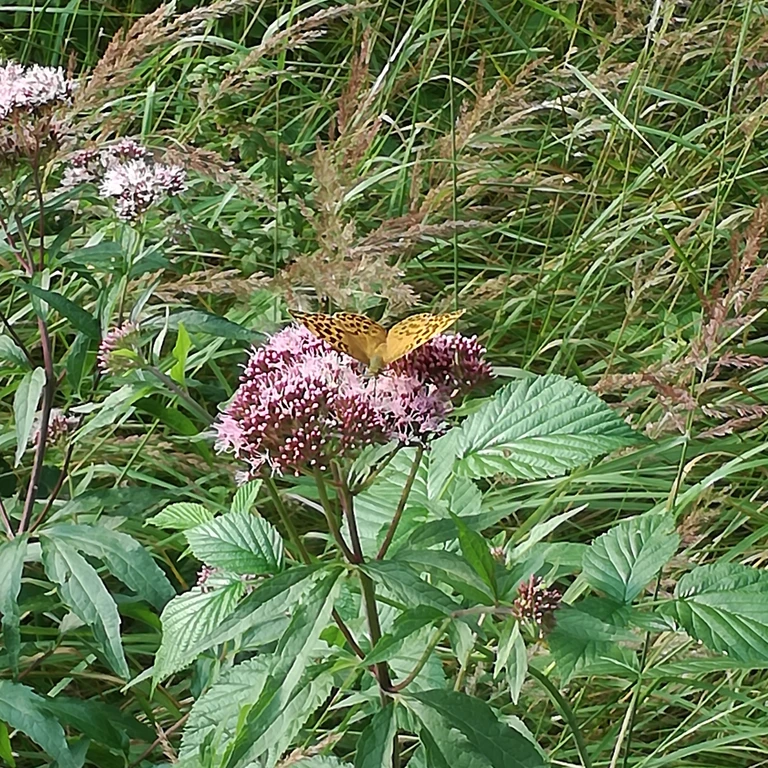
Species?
Argynnis paphia
